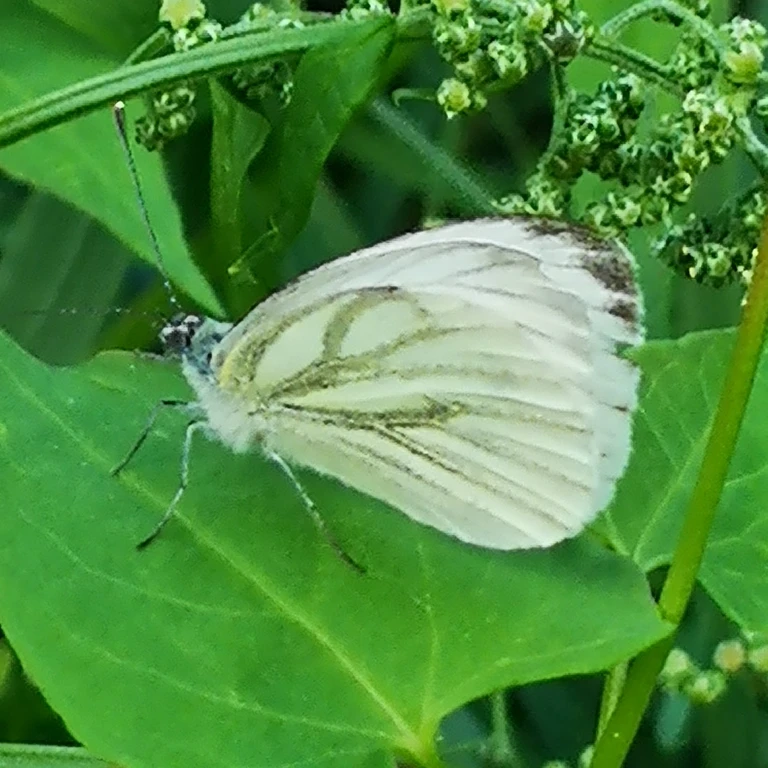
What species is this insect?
Pieris napi
